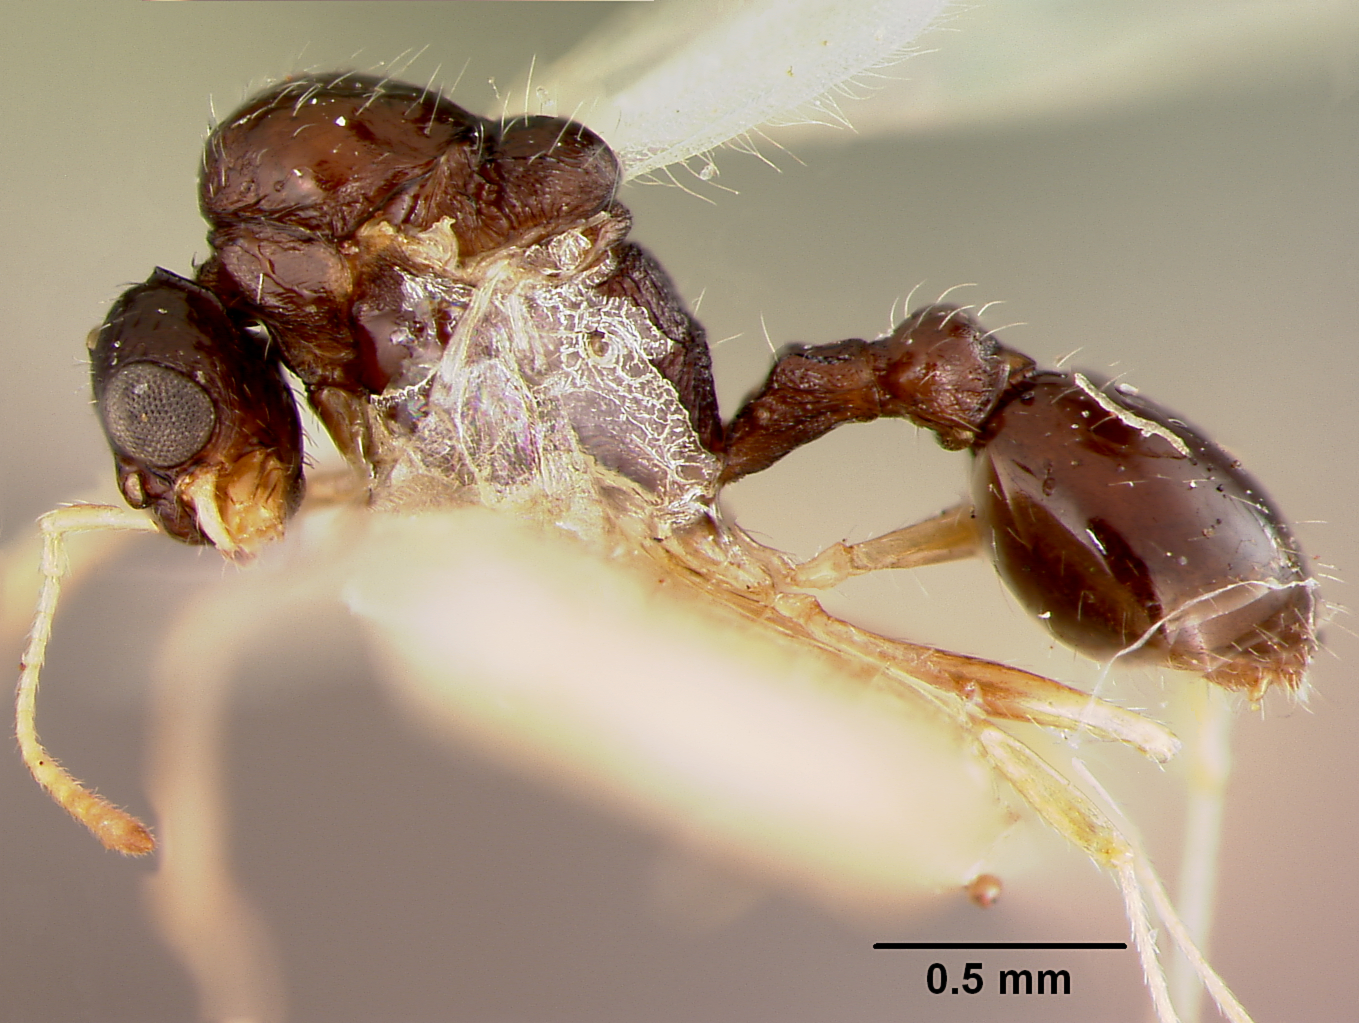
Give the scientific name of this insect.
Leptothorax manni
